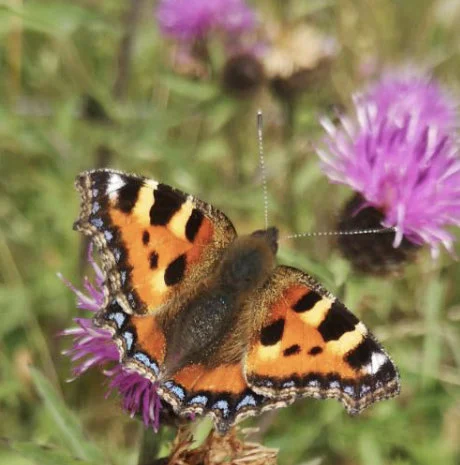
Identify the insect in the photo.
Aglais urticae
